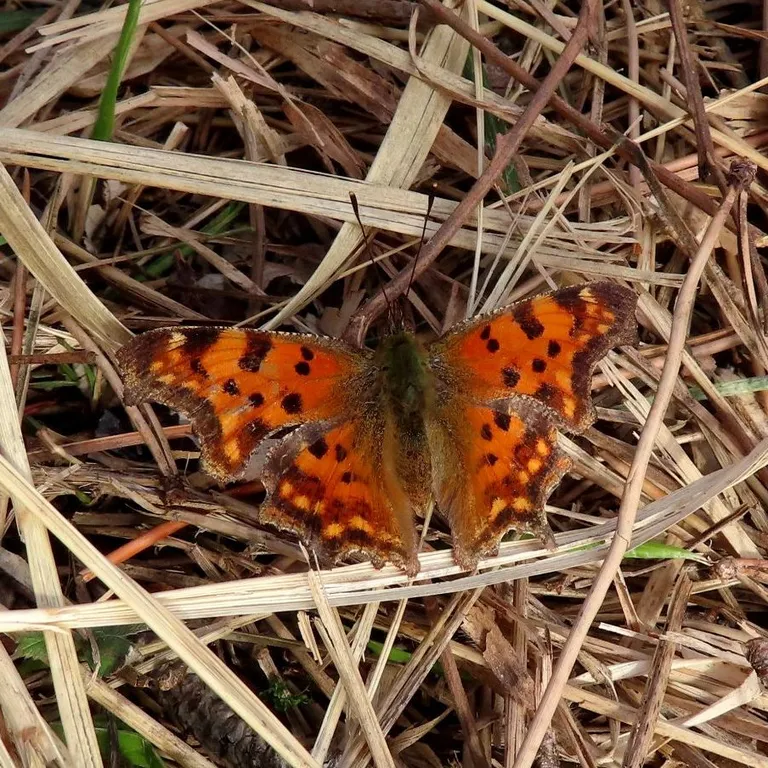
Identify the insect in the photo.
Polygonia c-album
